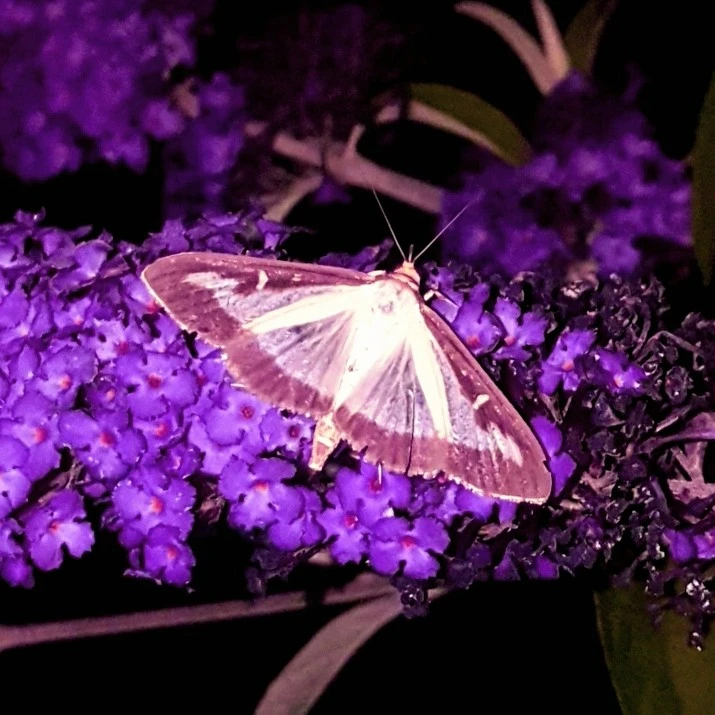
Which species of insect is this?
Cydalima perspectalis
